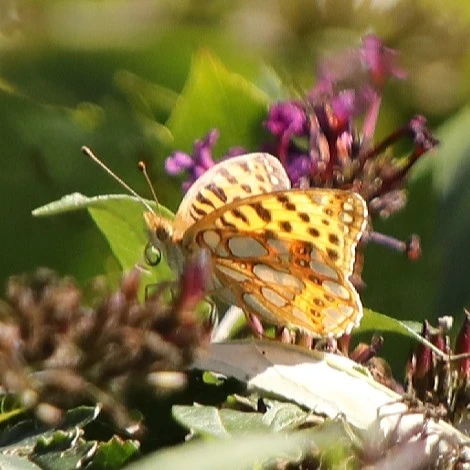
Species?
Issoria lathonia
